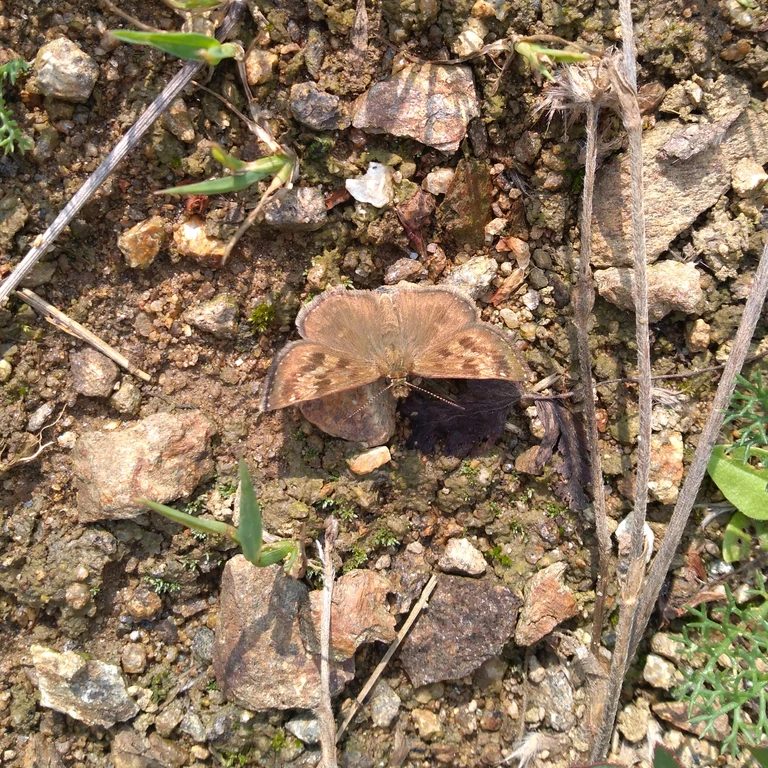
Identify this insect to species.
Erynnis tages
